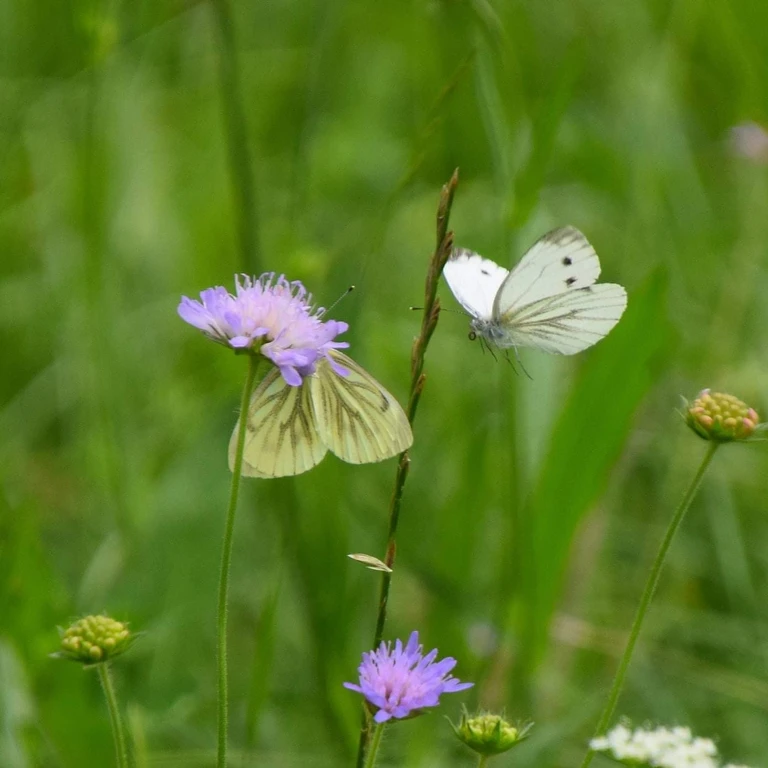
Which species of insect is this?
Pieris napi
